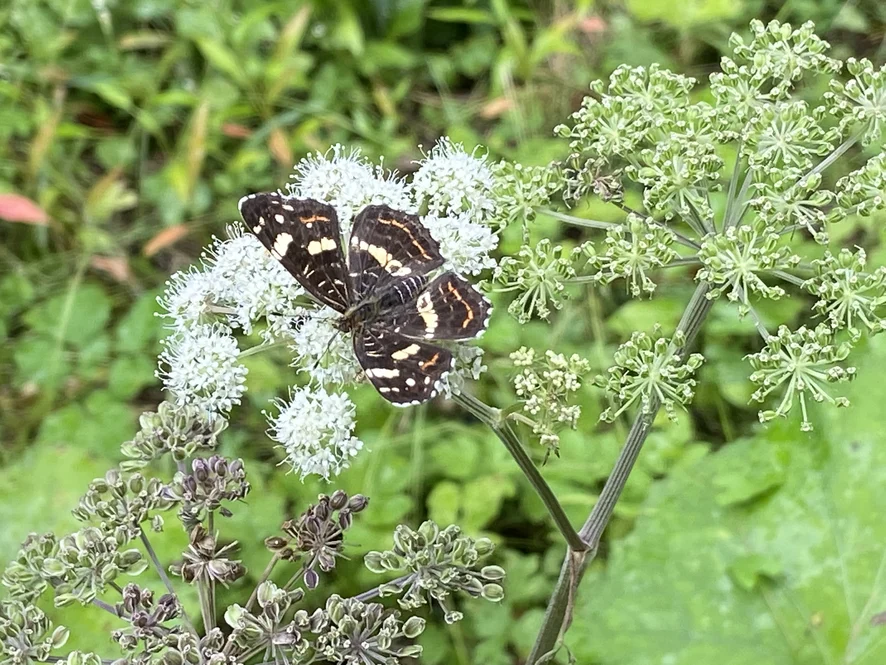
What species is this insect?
Araschnia levana
